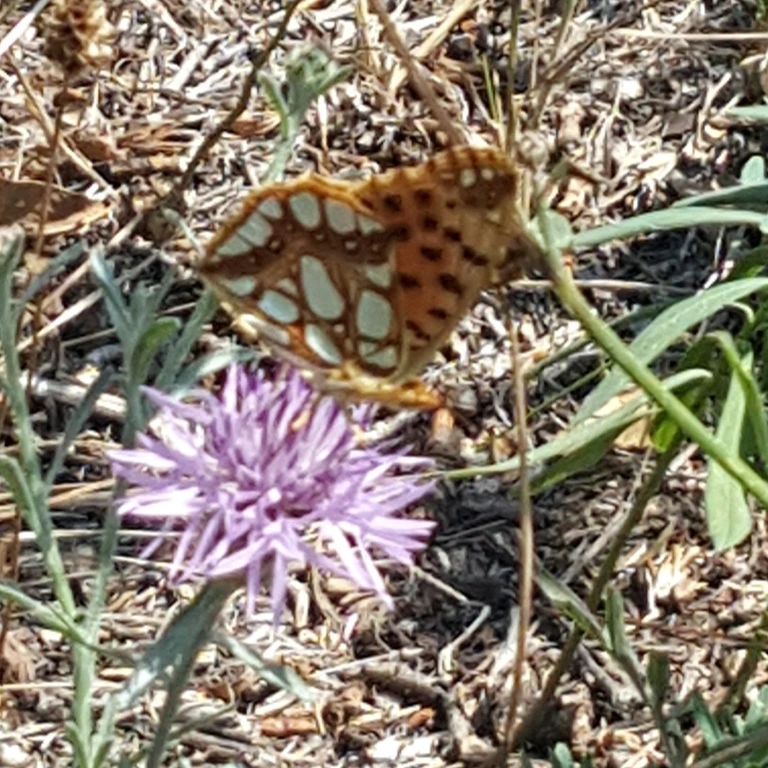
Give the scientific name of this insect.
Issoria lathonia
